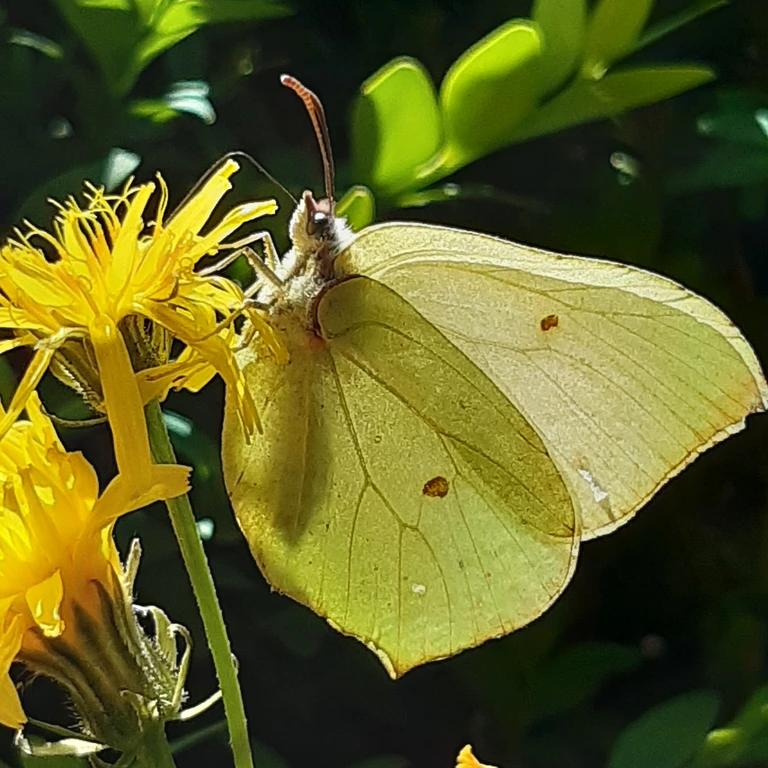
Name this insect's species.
Gonepteryx rhamni
